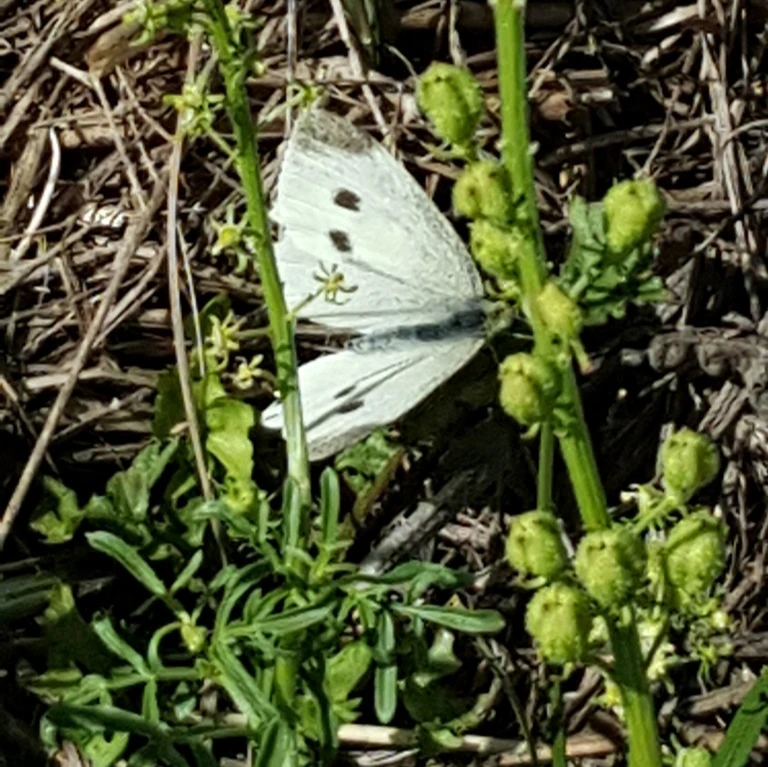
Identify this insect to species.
Pieris rapae
